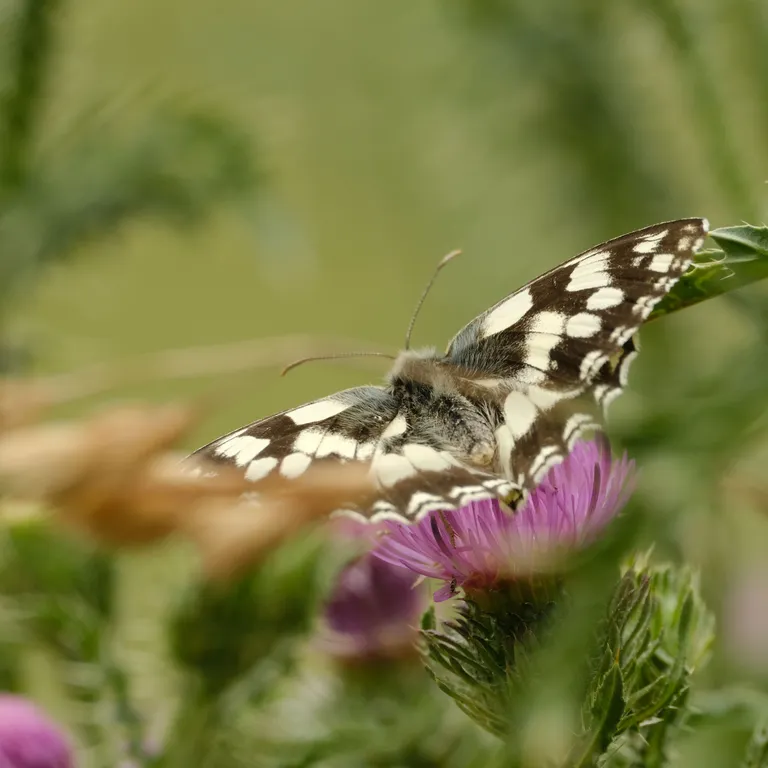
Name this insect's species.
Melanargia galathea
